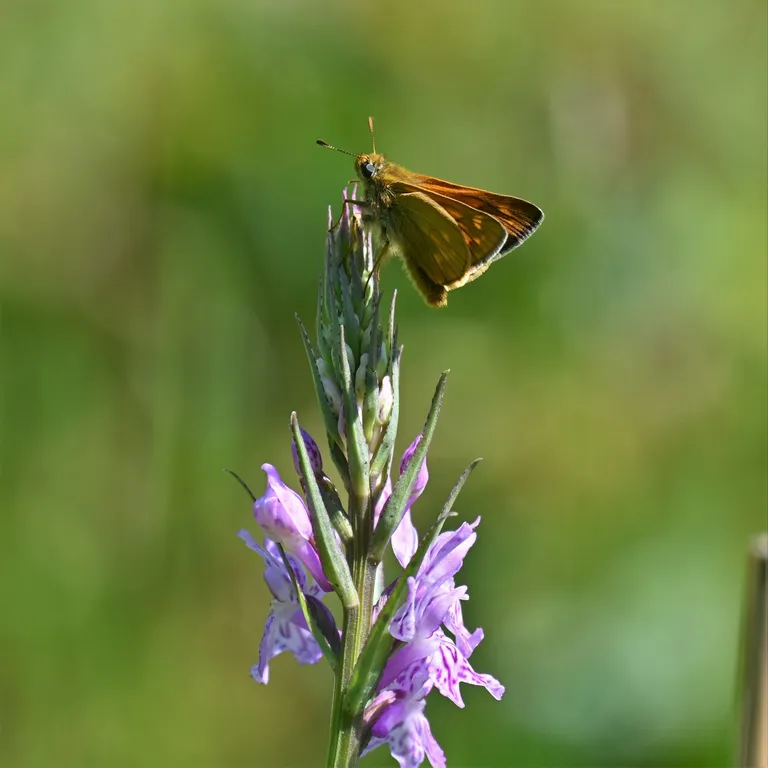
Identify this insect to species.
Ochlodes sylvanus (also Ochlodes venata)
